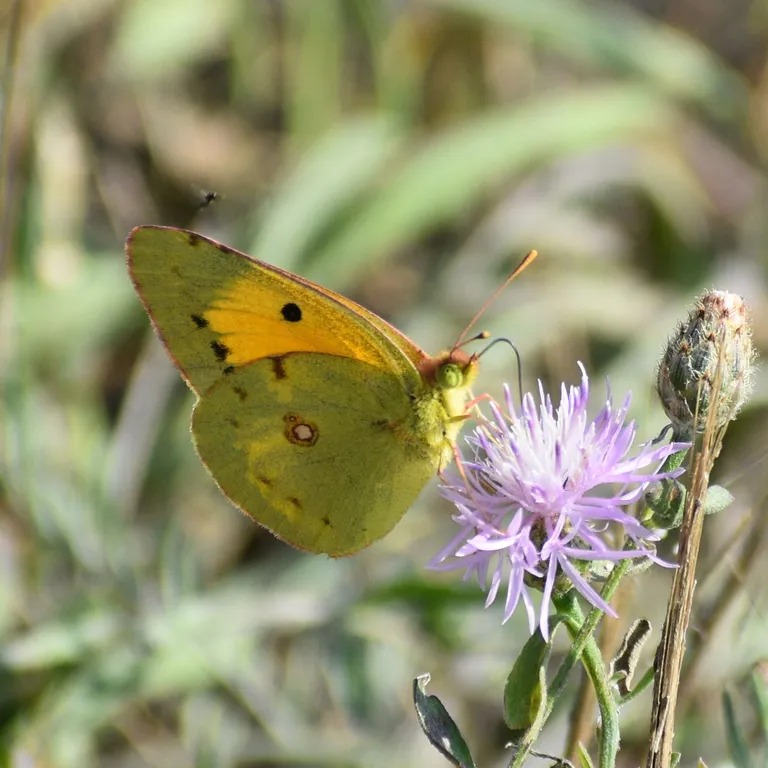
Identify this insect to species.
Colias croceus
